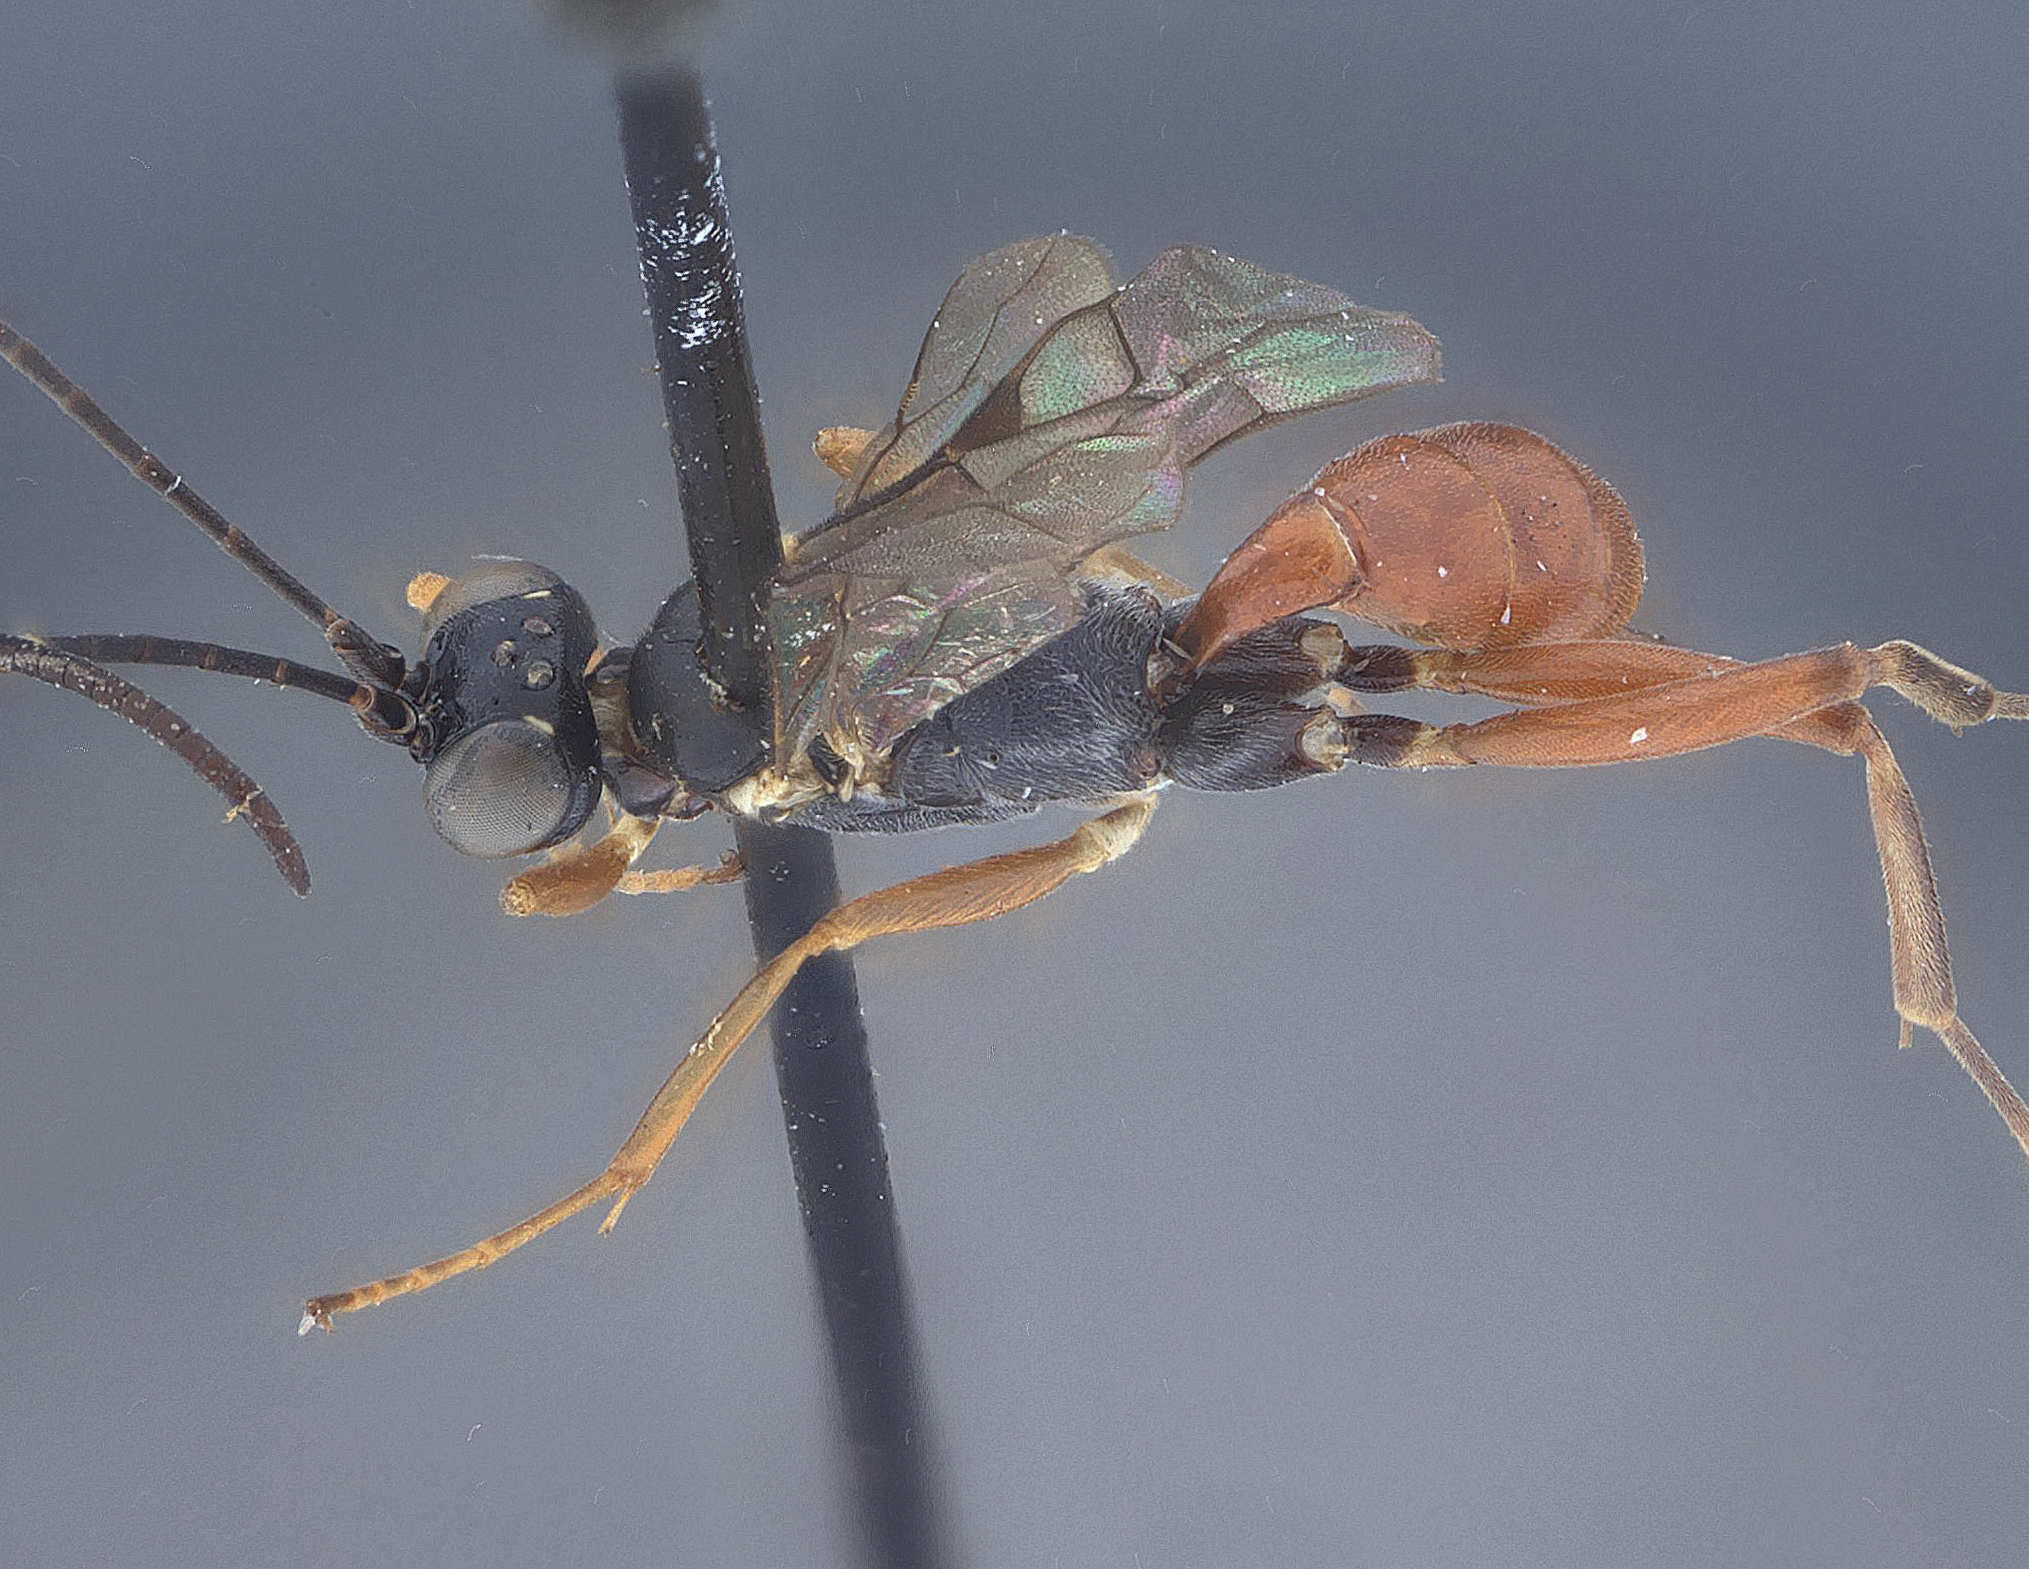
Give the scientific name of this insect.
Ischnus minor
